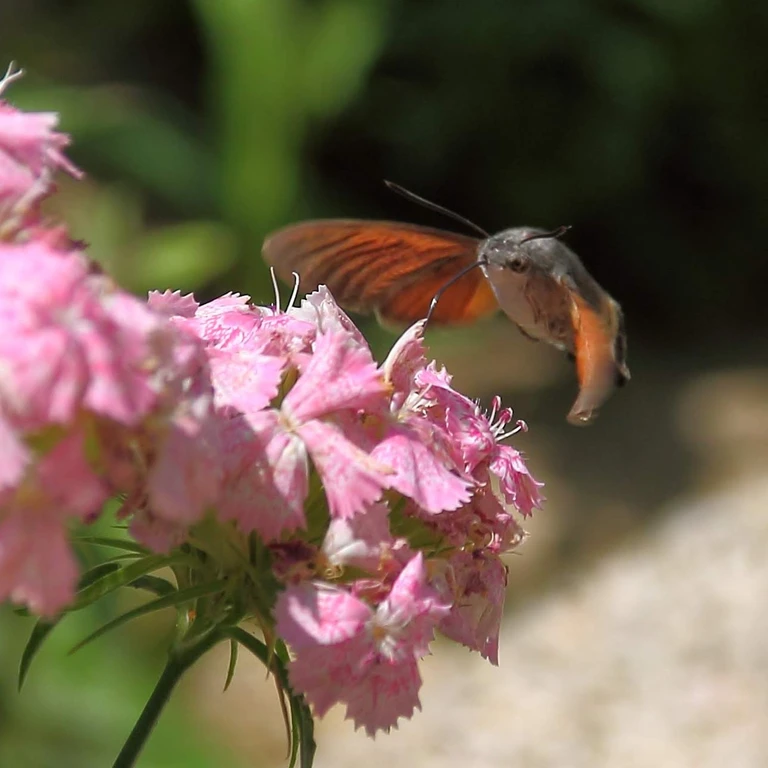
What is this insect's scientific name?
Macroglossum stellatarum
